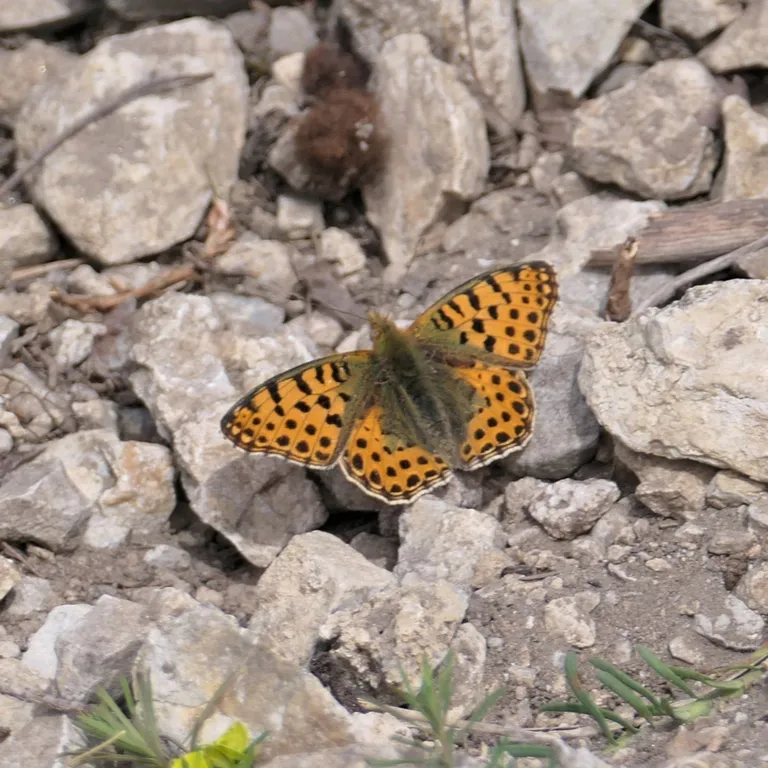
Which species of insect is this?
Issoria lathonia
